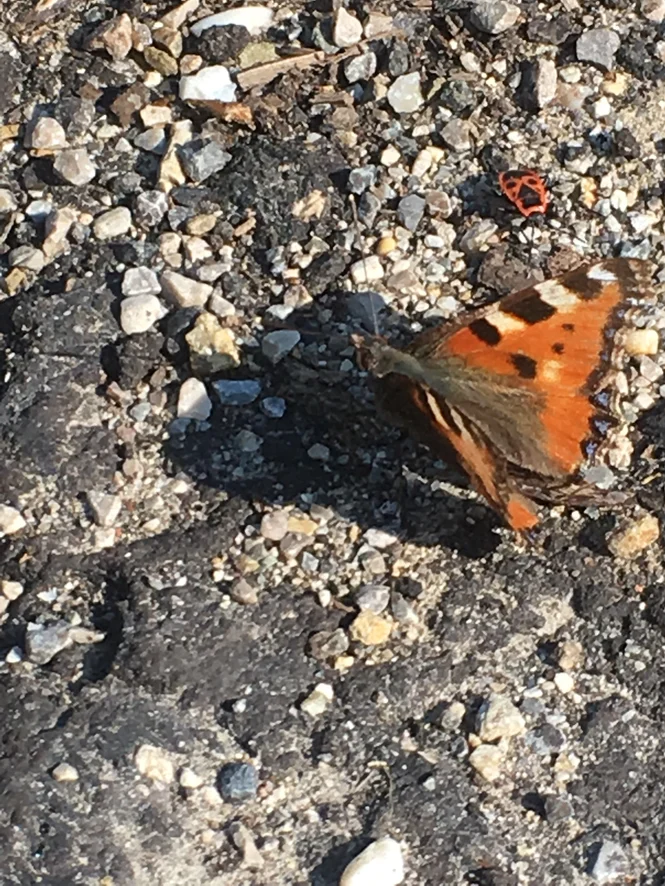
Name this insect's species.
Aglais urticae
